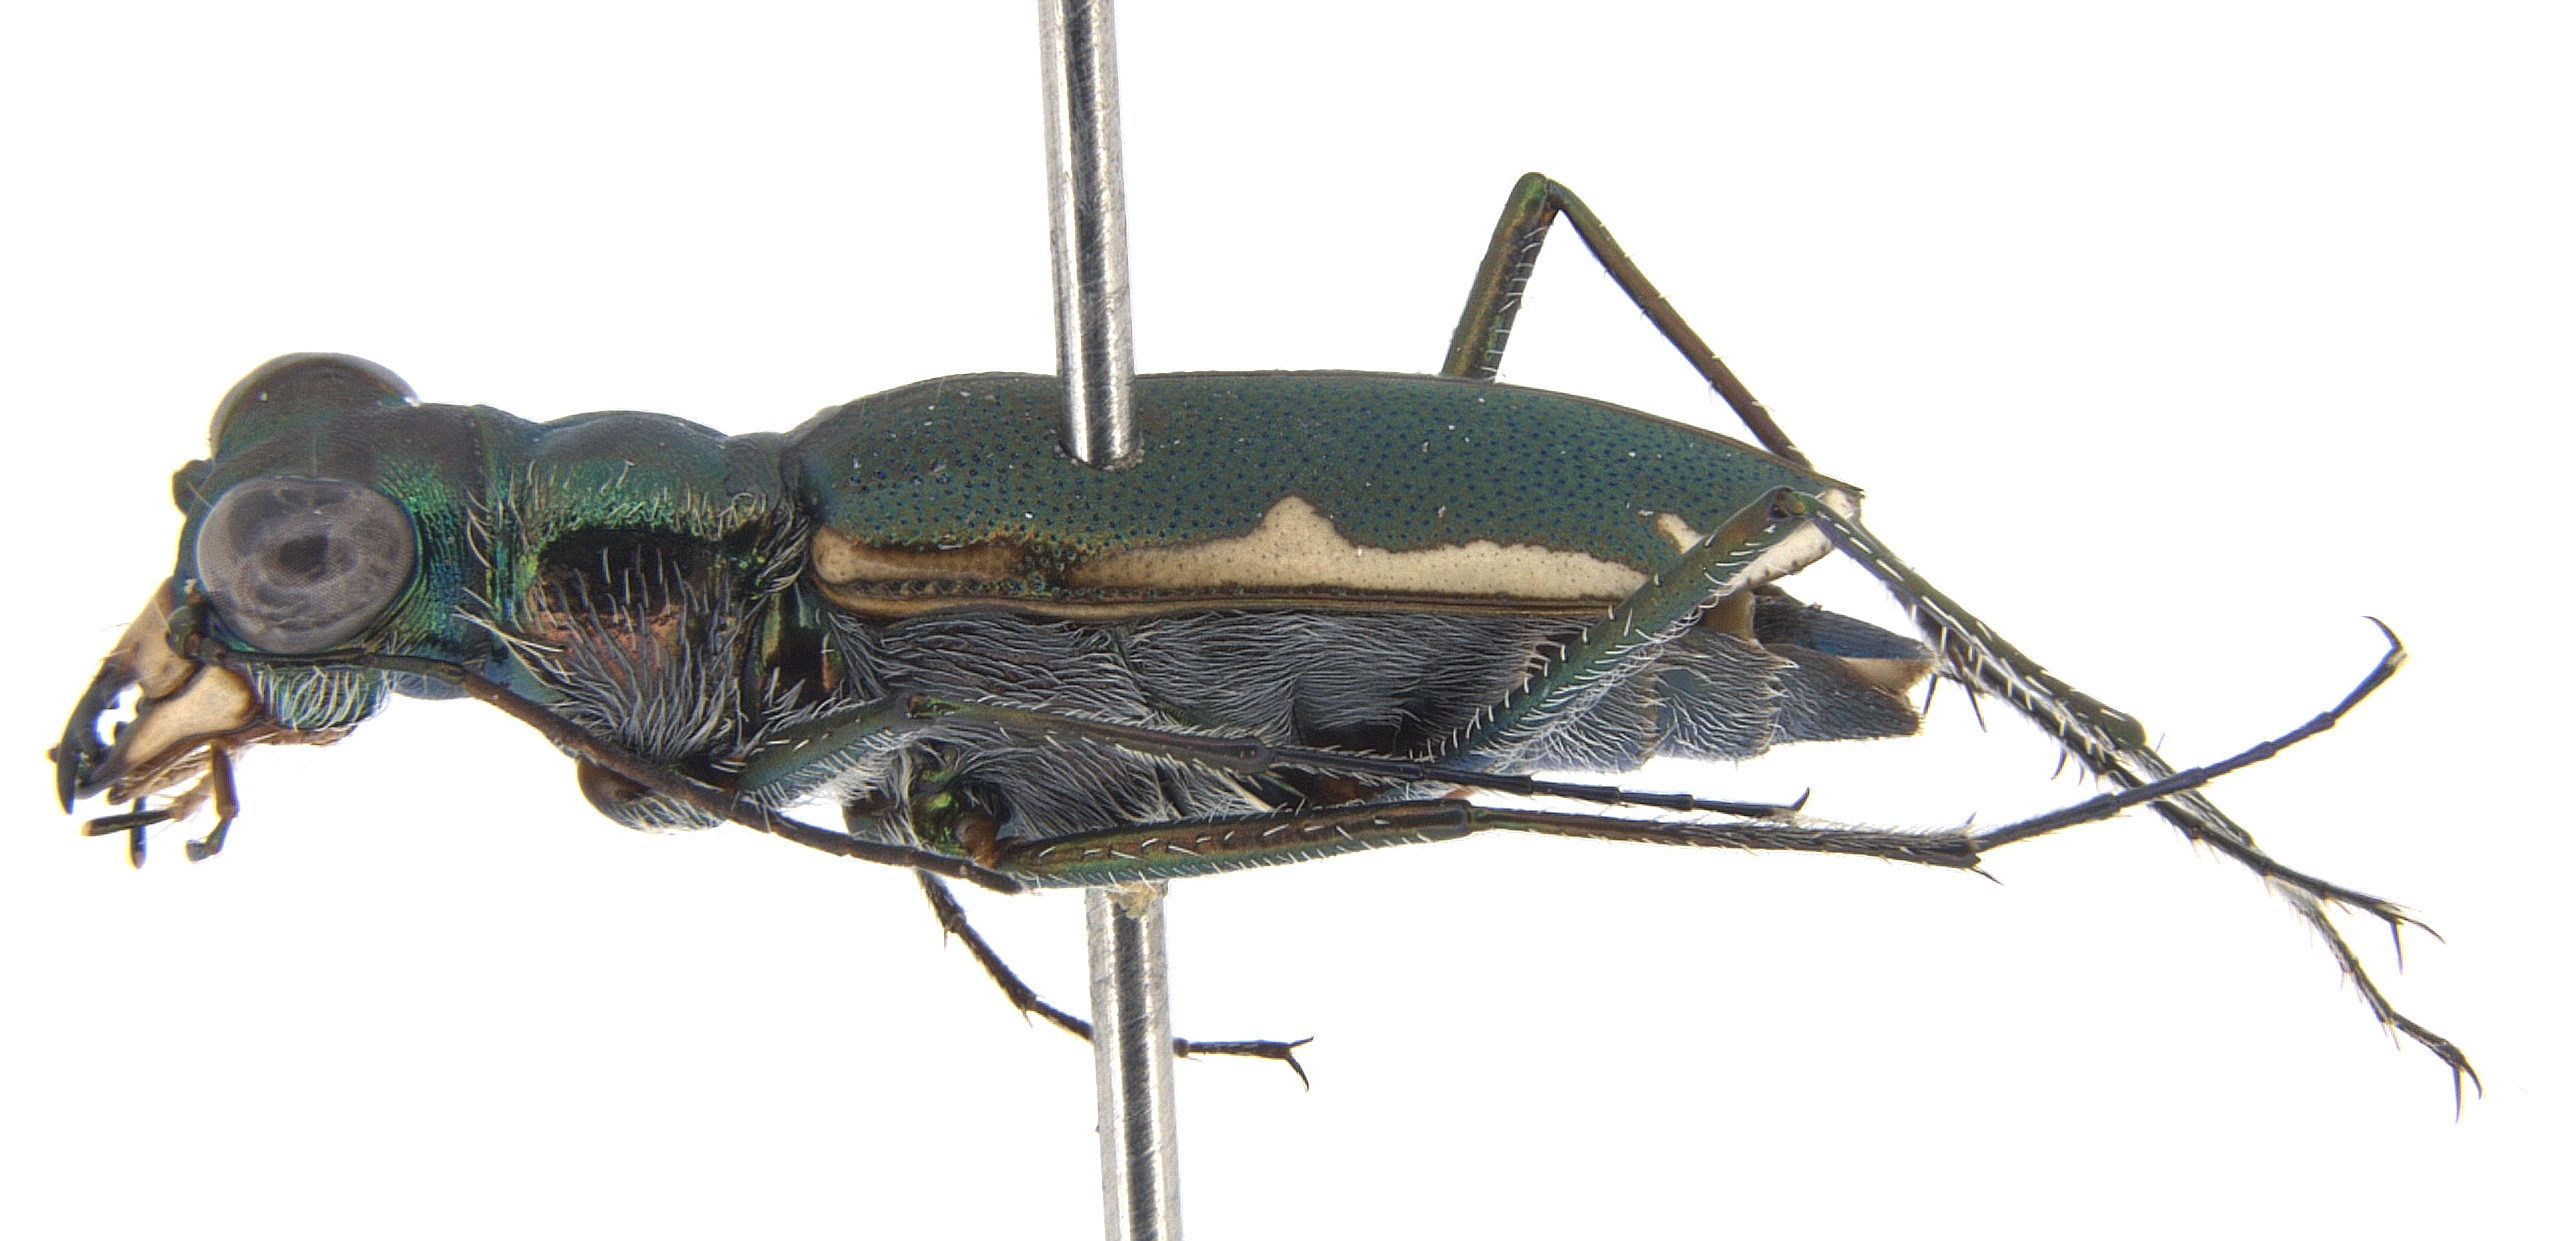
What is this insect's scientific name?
Myriochile semicincta
